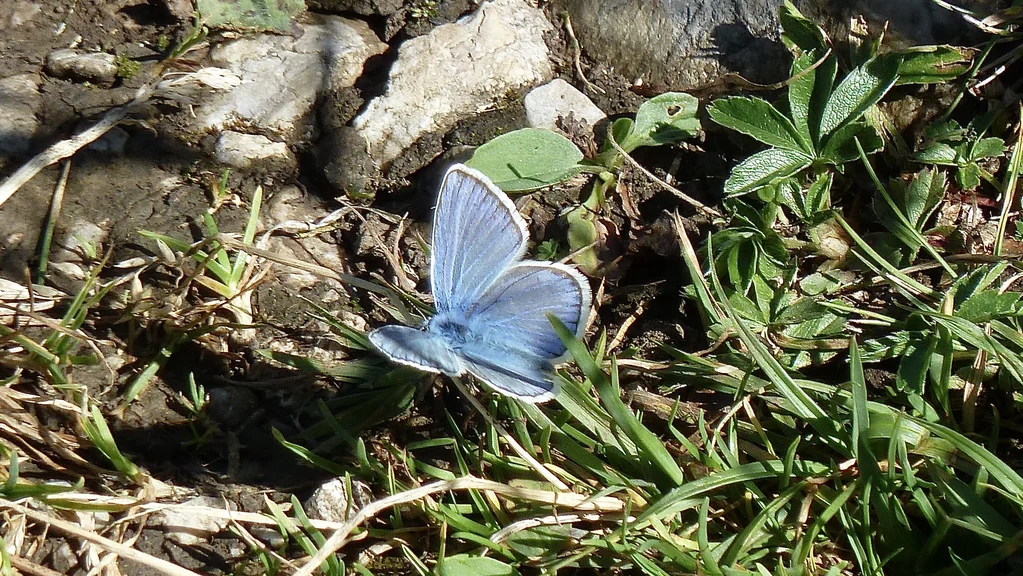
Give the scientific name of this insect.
Polyommatus dorylas
